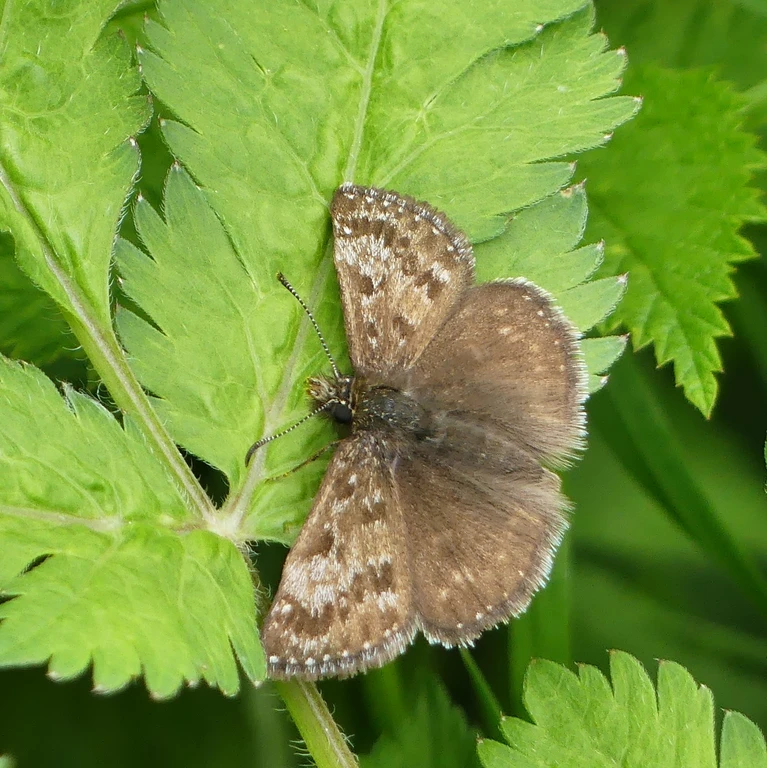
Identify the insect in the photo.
Erynnis tages
